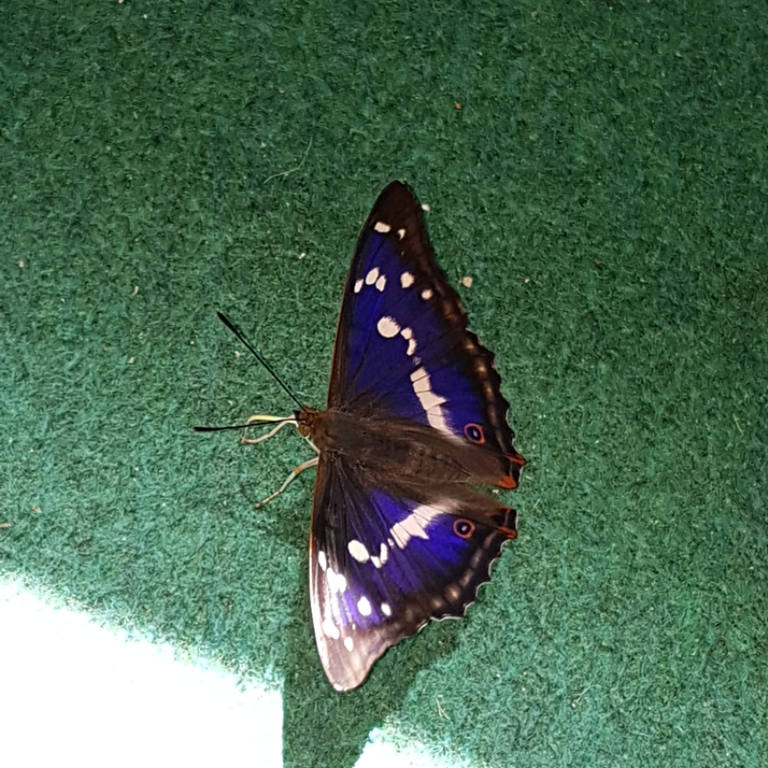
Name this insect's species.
Apatura iris
